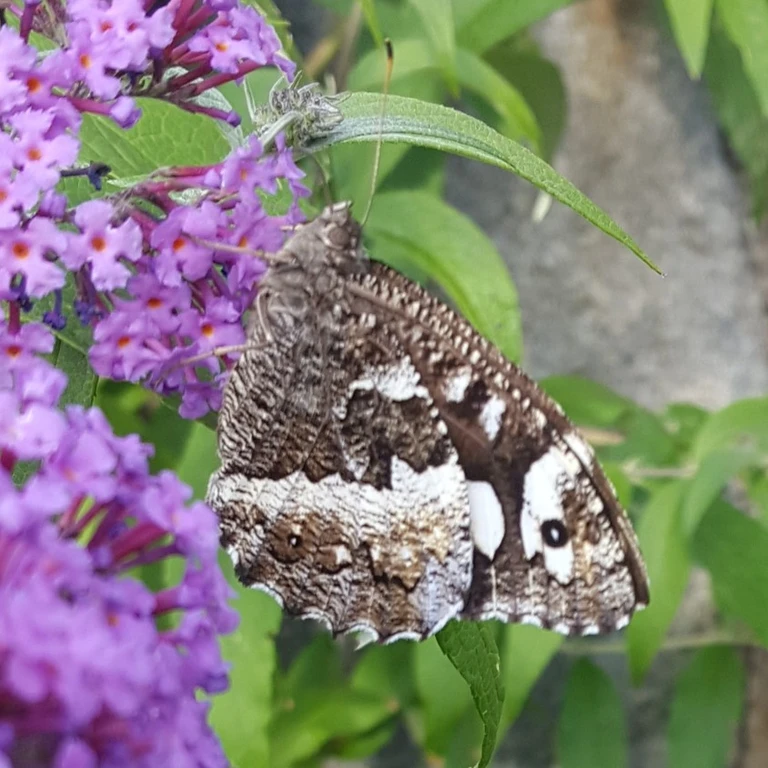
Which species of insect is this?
Brintesia circe
